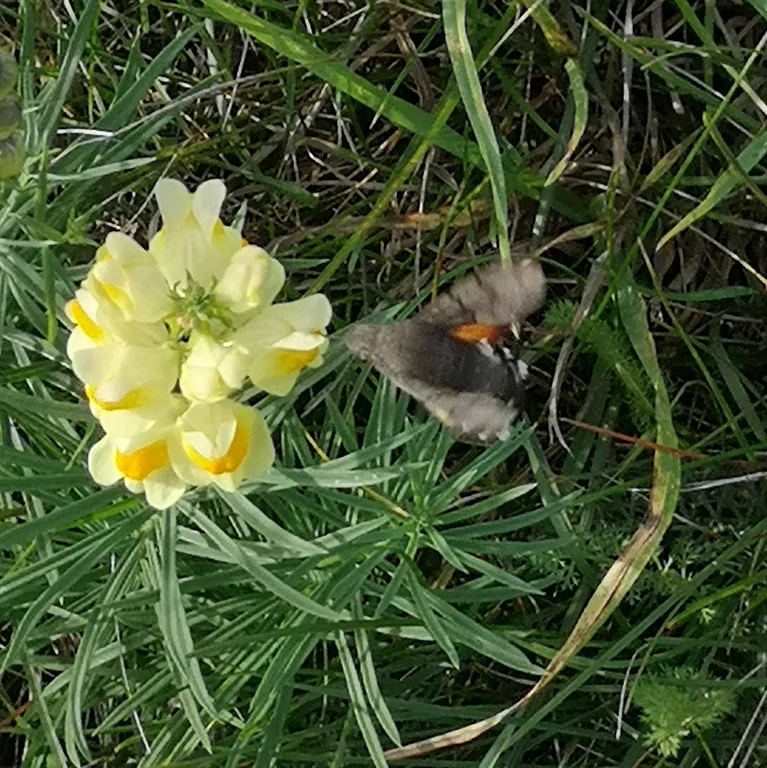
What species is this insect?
Macroglossum stellatarum
